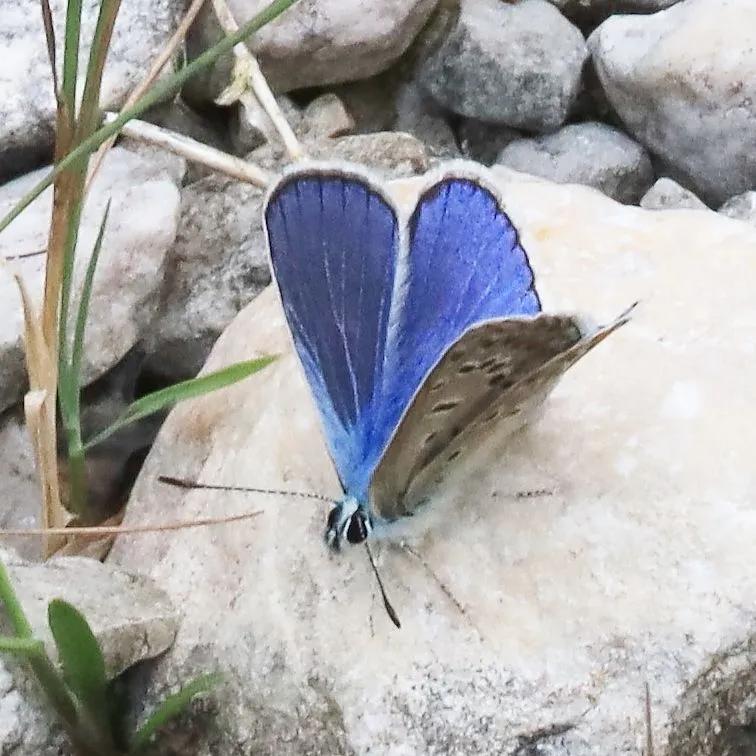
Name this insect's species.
Polyommatus icarus
